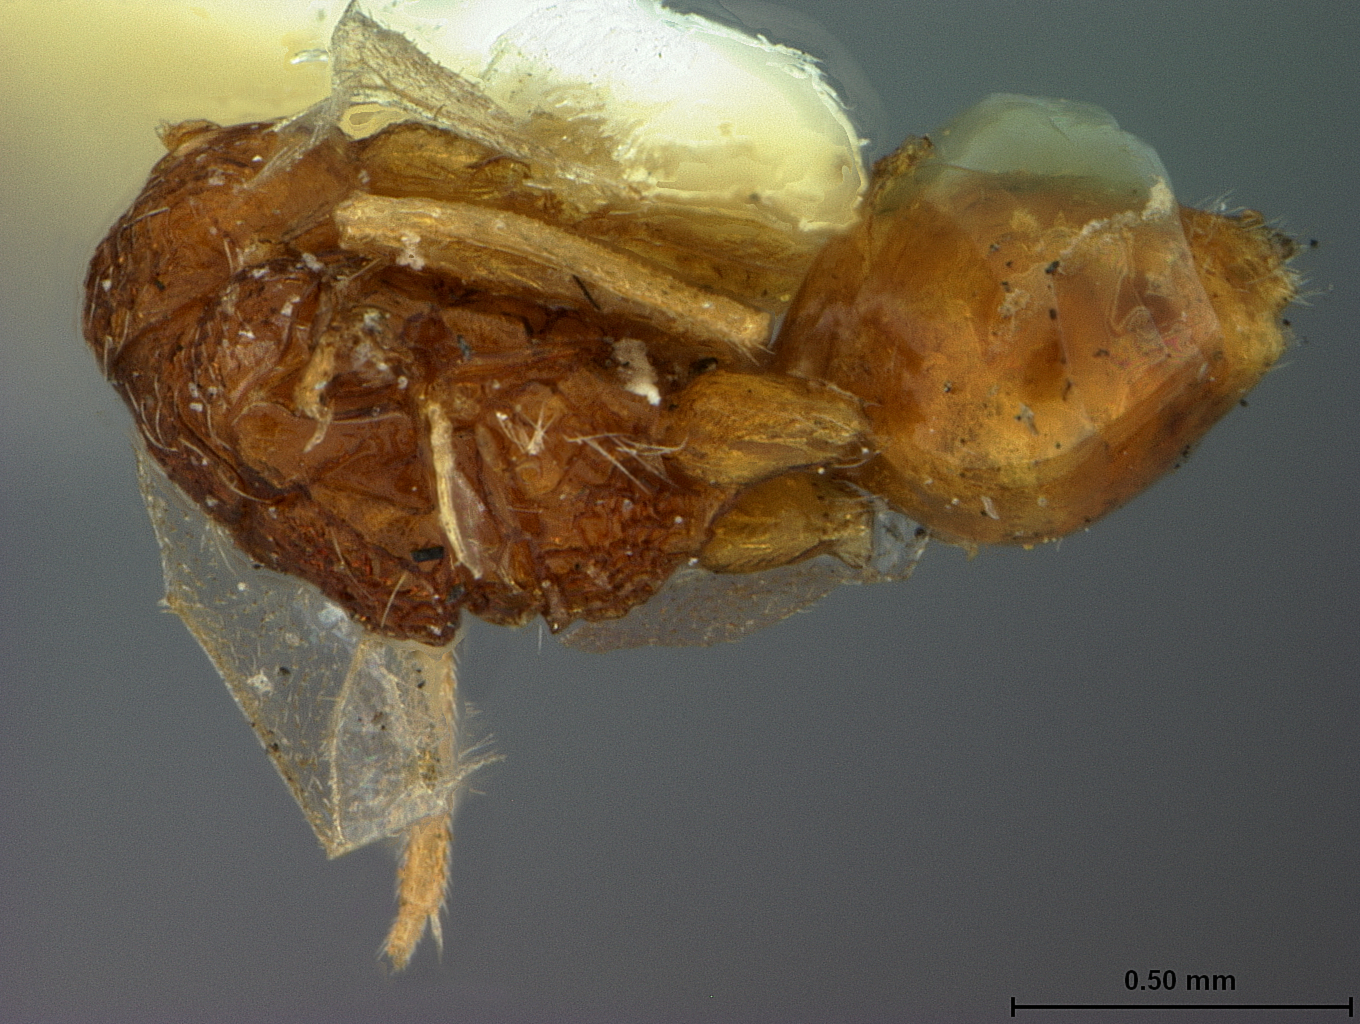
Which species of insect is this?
Stenomesius harrisinae
